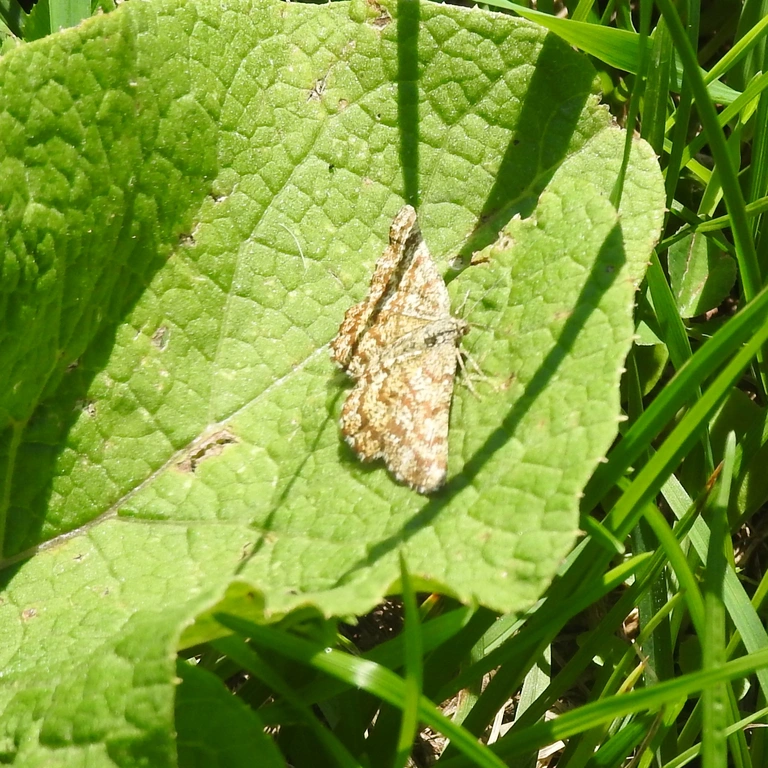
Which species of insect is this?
Ematurga atomaria
